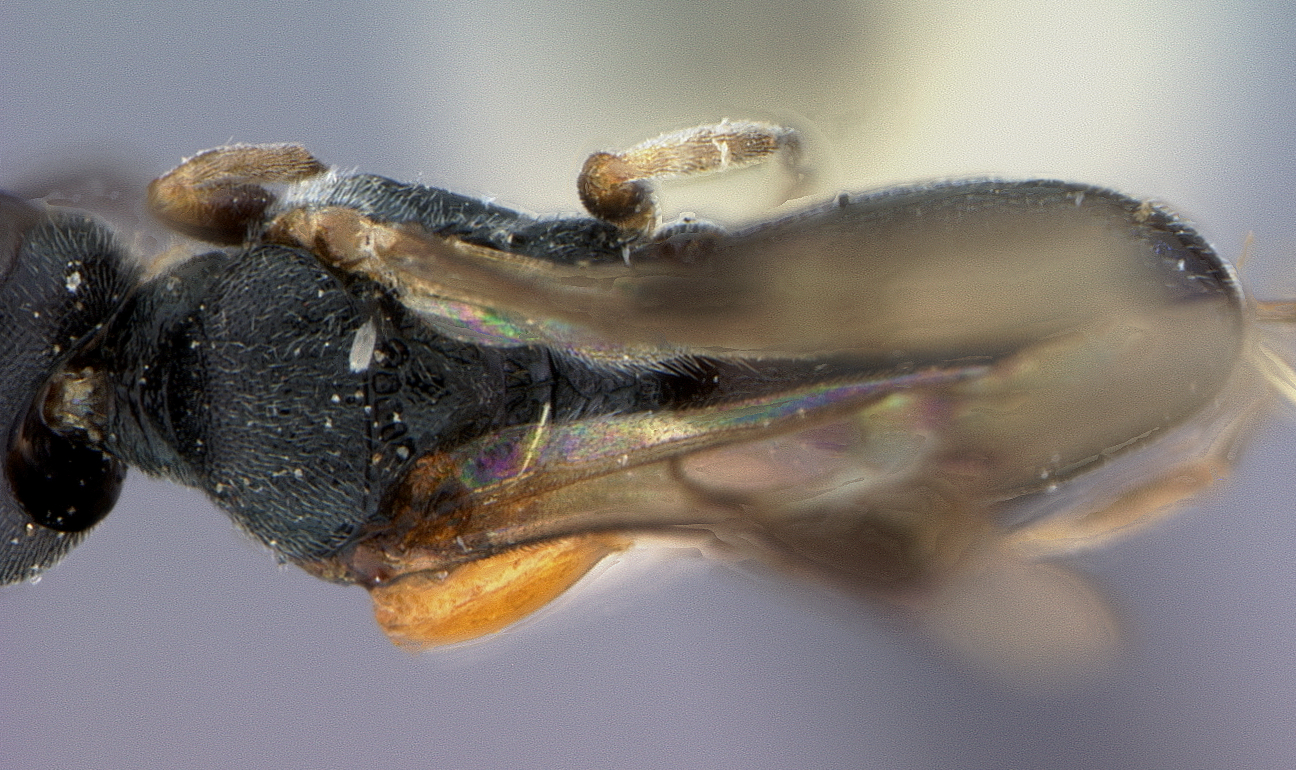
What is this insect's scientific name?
Ascogaster laeviventris
